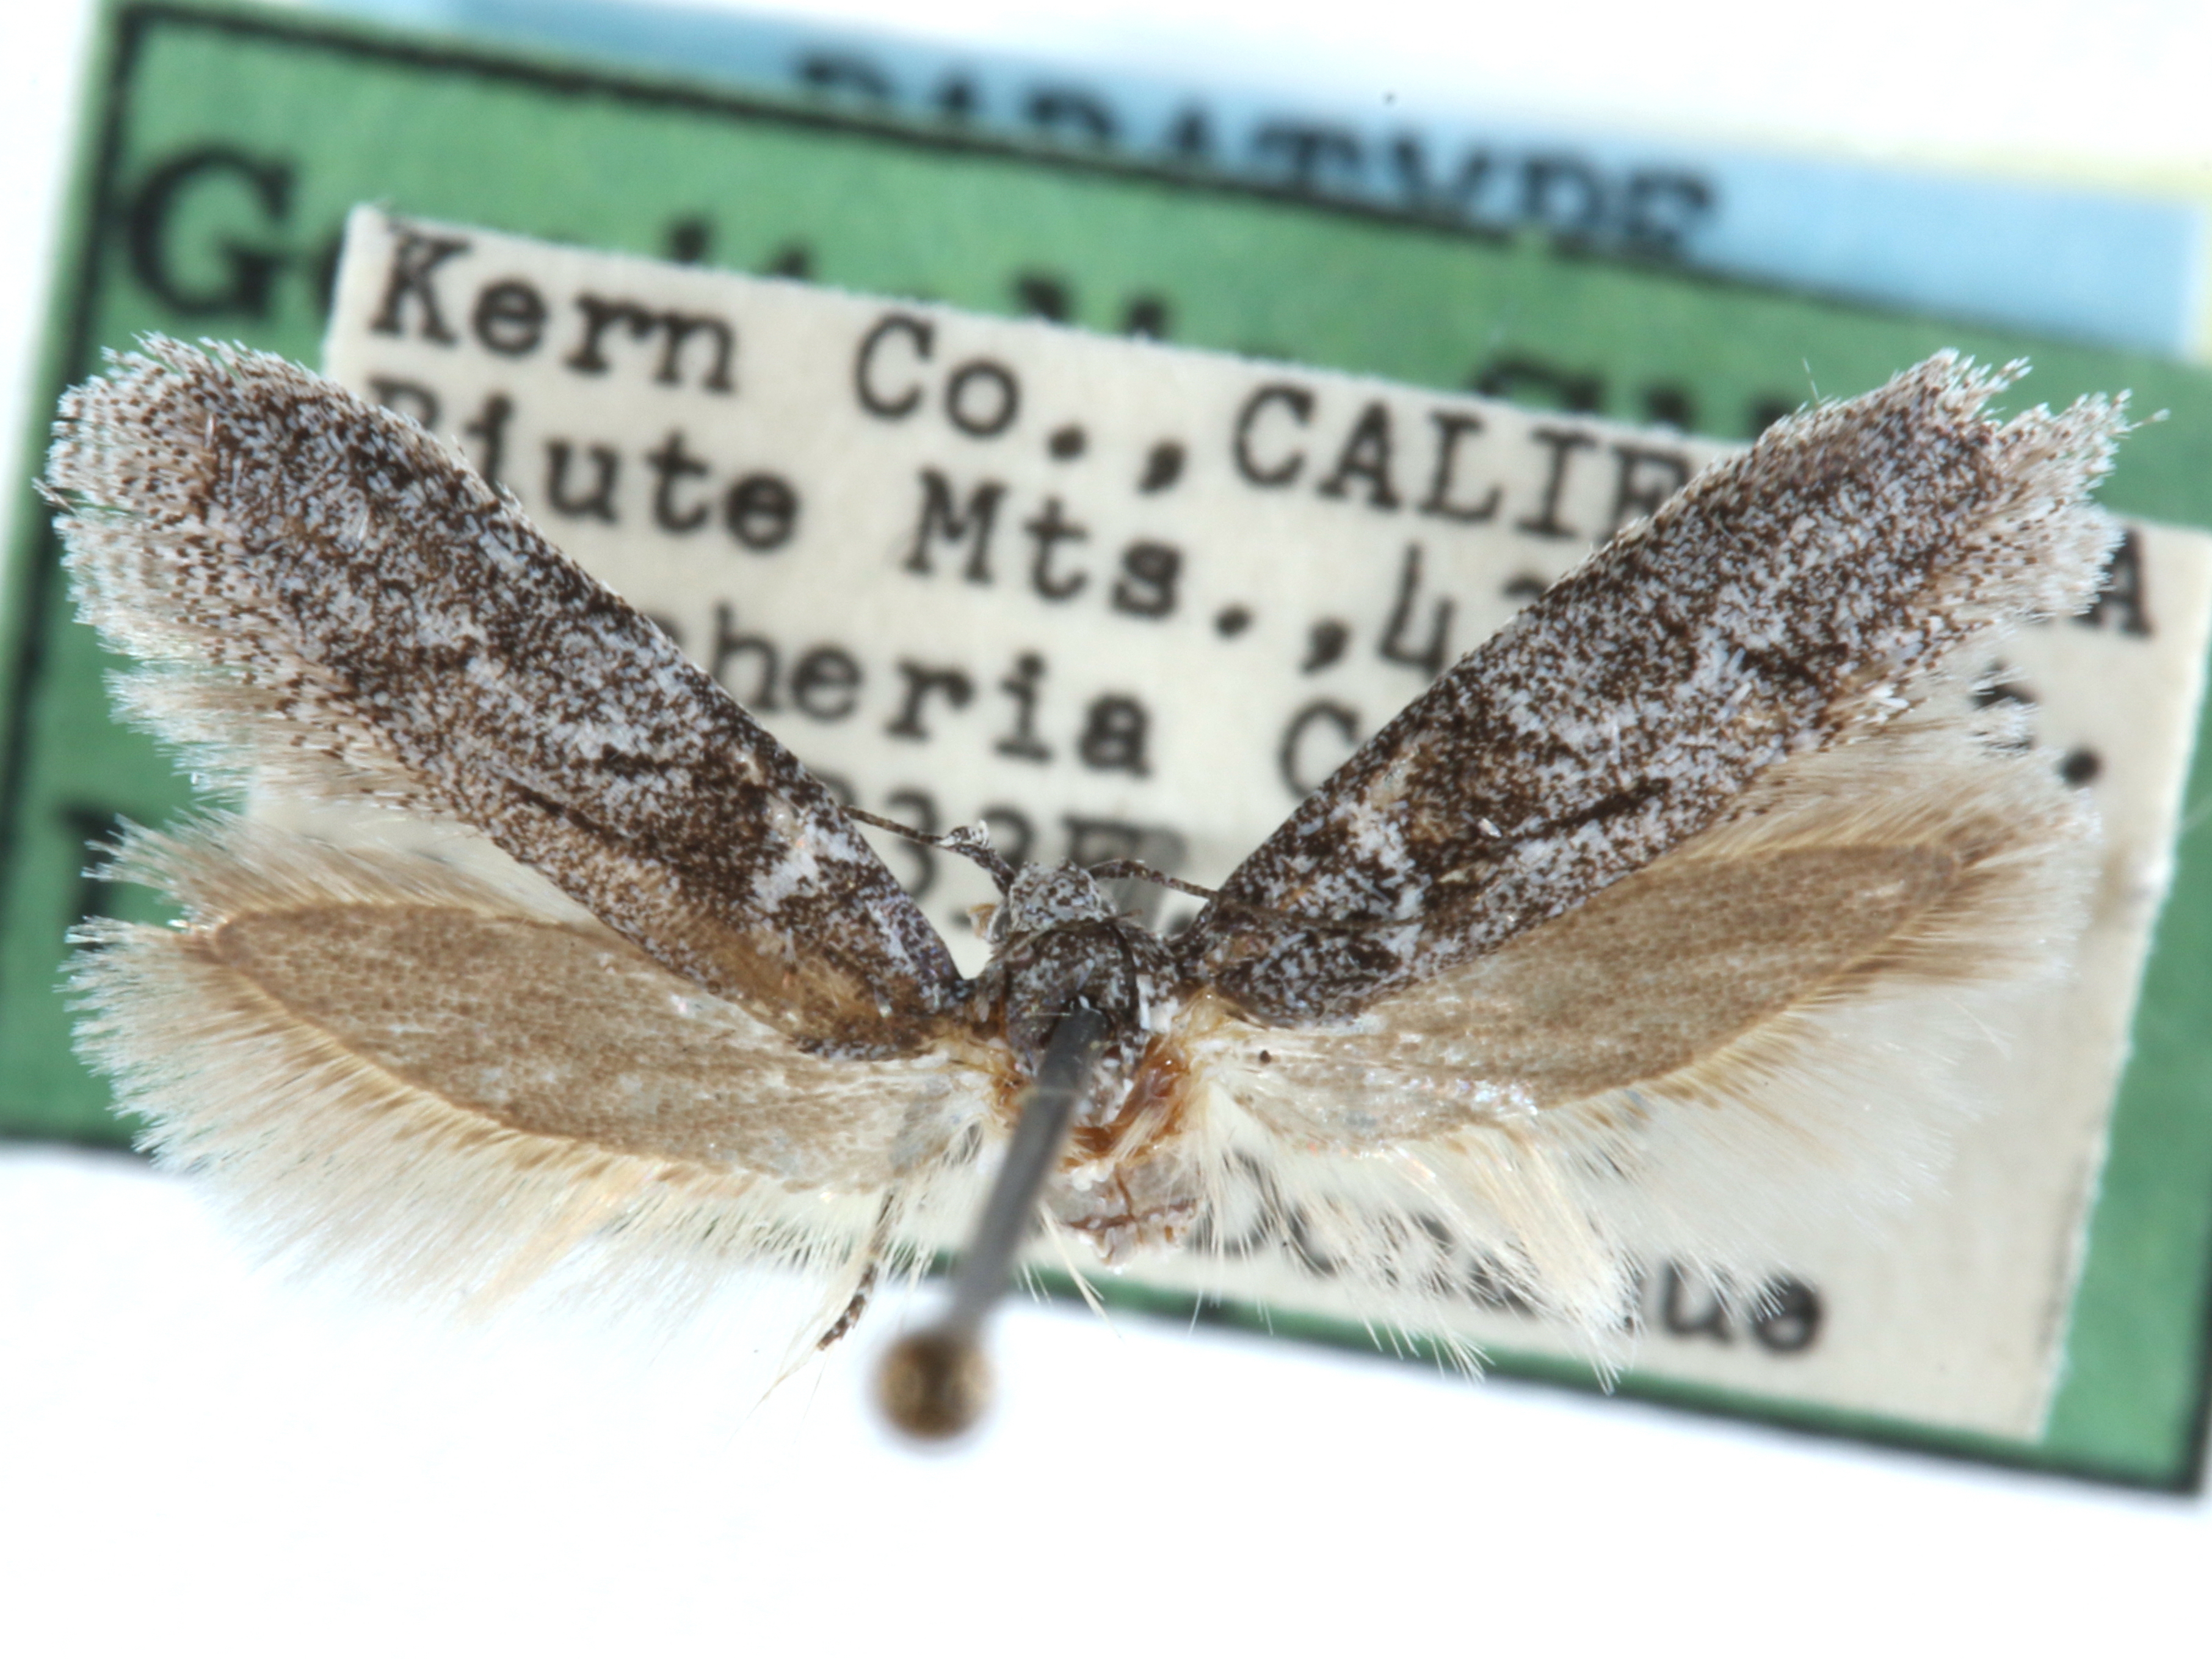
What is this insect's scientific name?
Anoncia noscres
